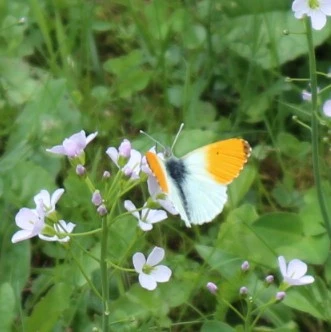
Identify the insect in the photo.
Anthocharis cardamines
